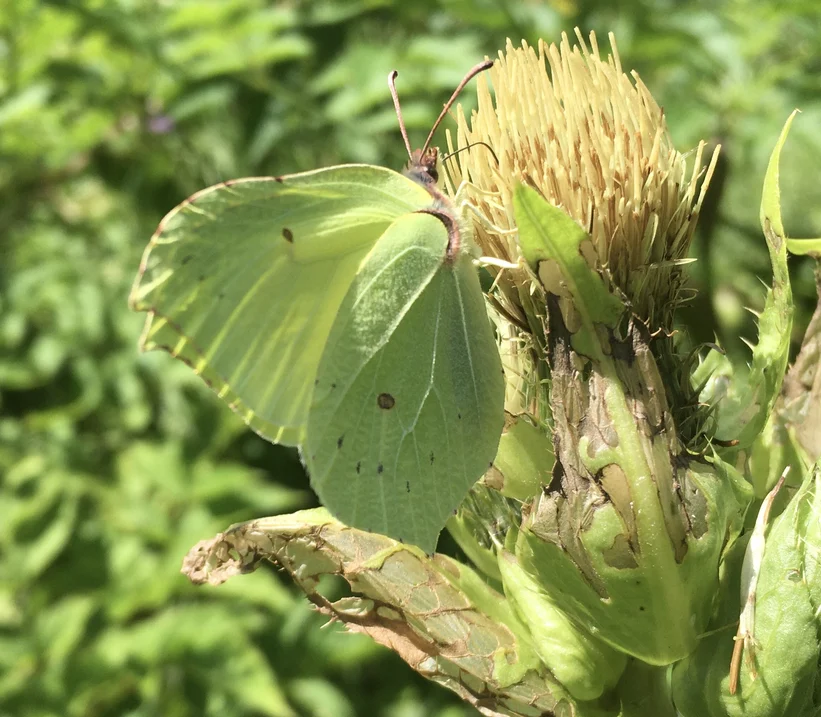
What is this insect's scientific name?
Gonepteryx rhamni
